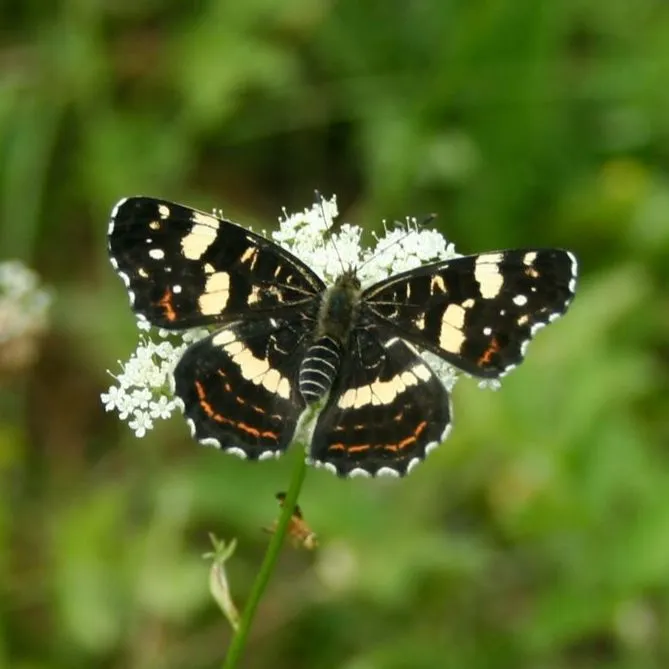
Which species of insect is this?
Araschnia levana
